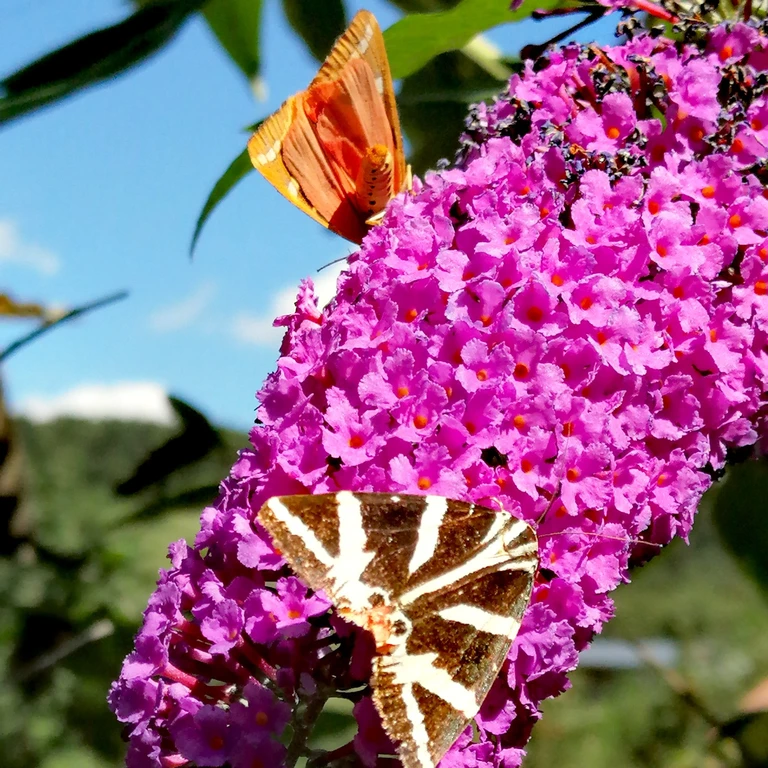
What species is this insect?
Euplagia quadripunctaria
